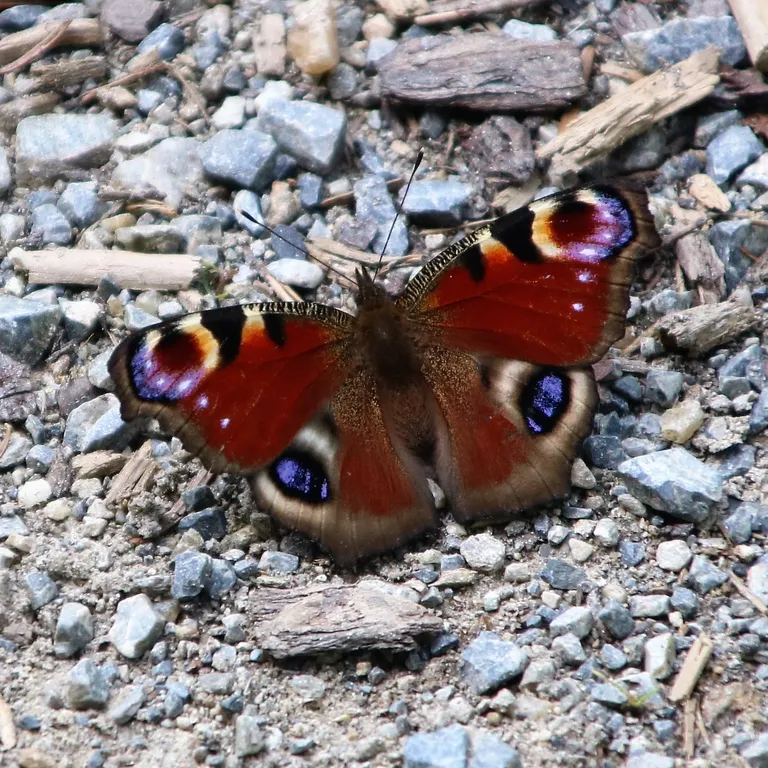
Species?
Aglais io
